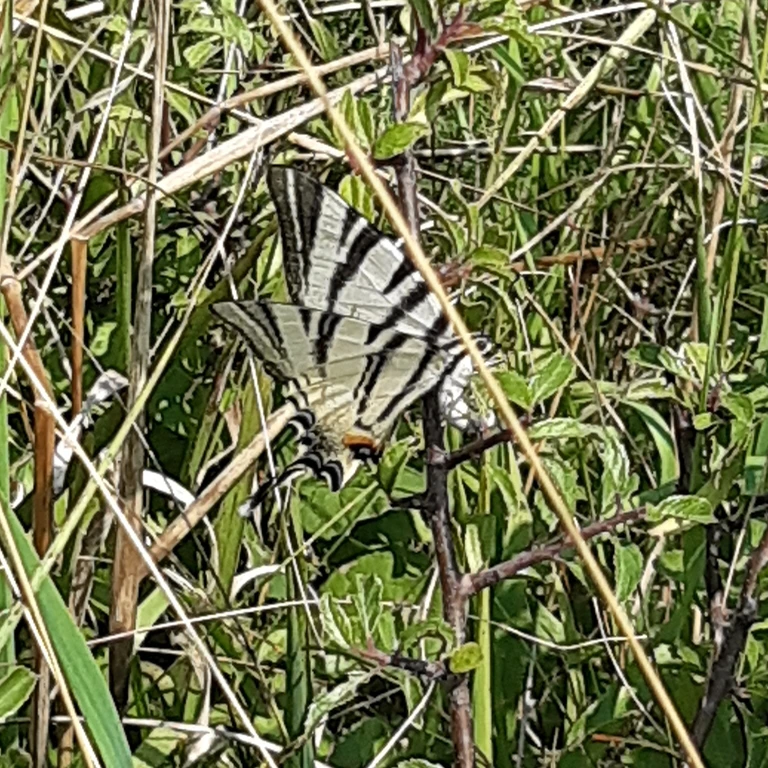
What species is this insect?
Iphiclides podalirius
